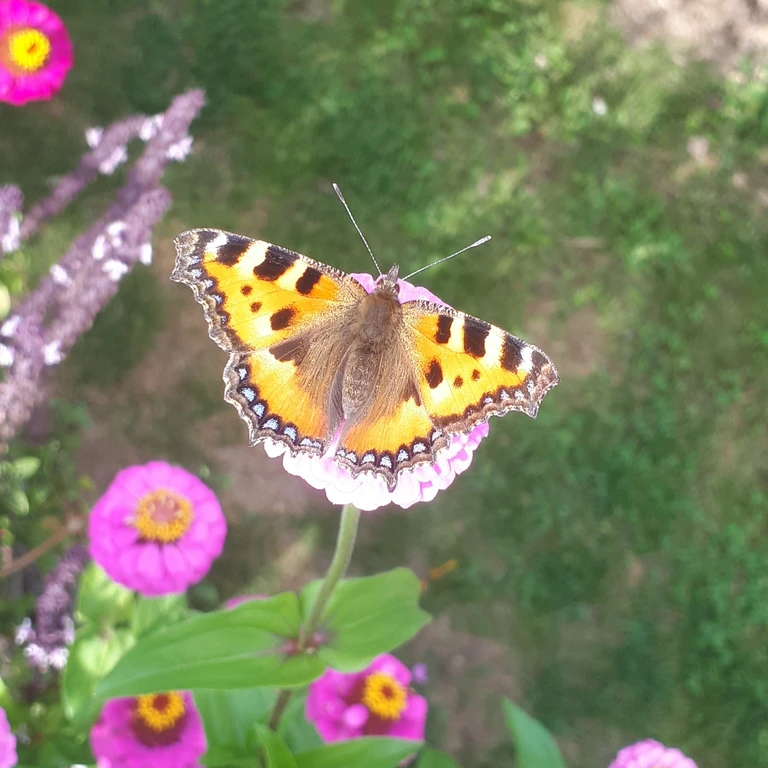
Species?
Aglais urticae
